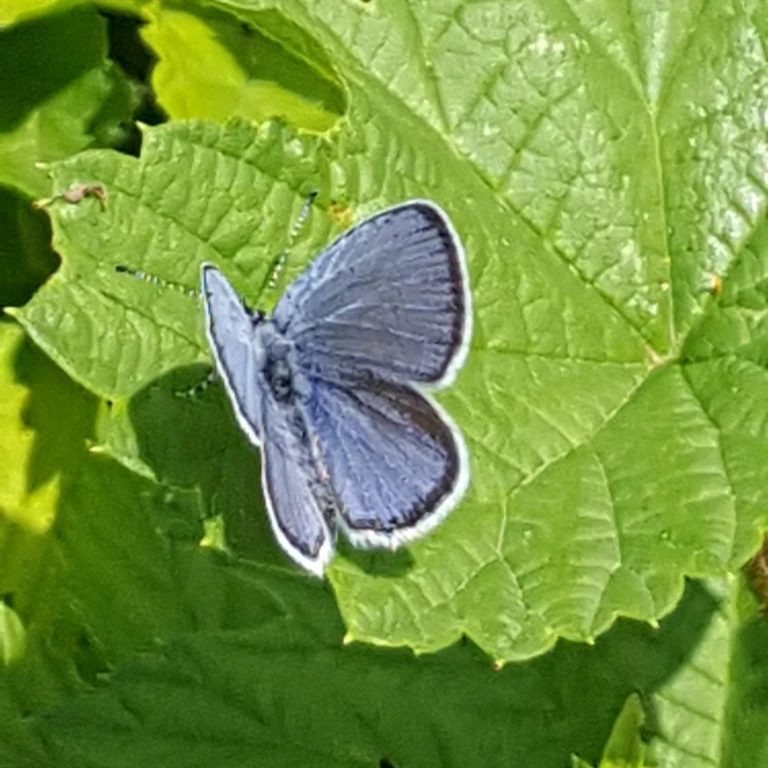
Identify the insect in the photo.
Cupido decolorata (also Elkalyce decolorata)
